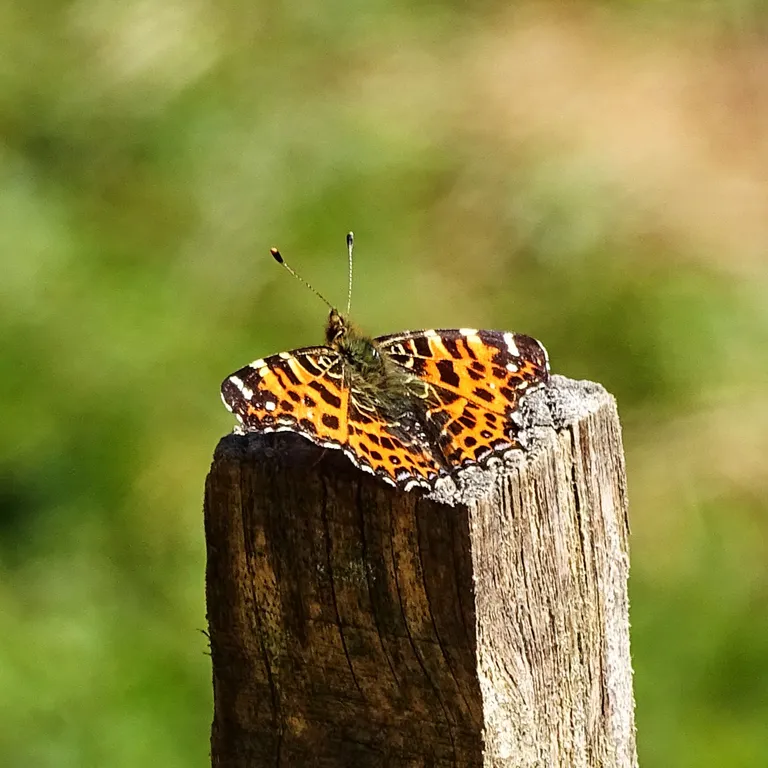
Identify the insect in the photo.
Araschnia levana
